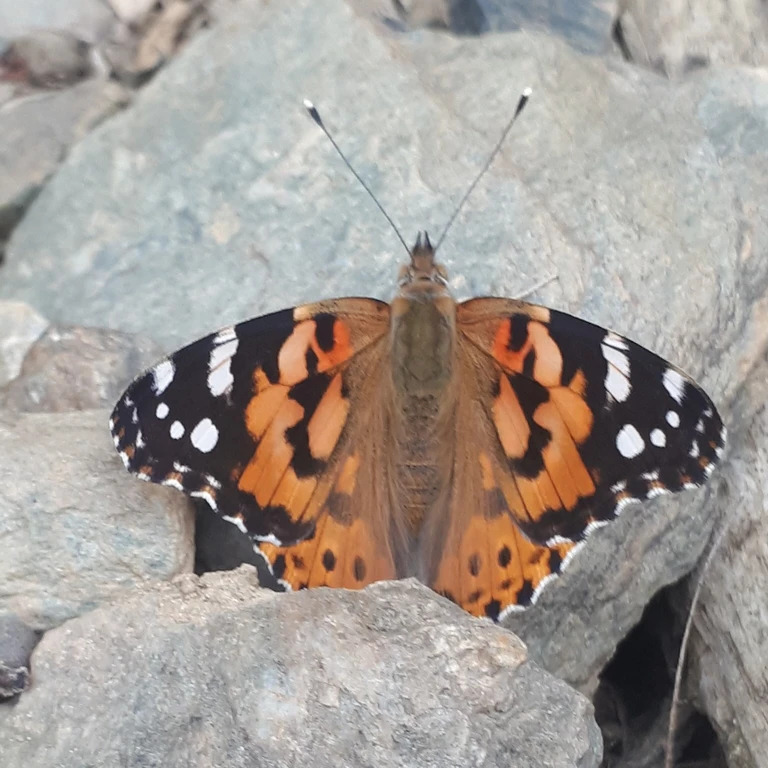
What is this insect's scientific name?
Vanessa cardui
